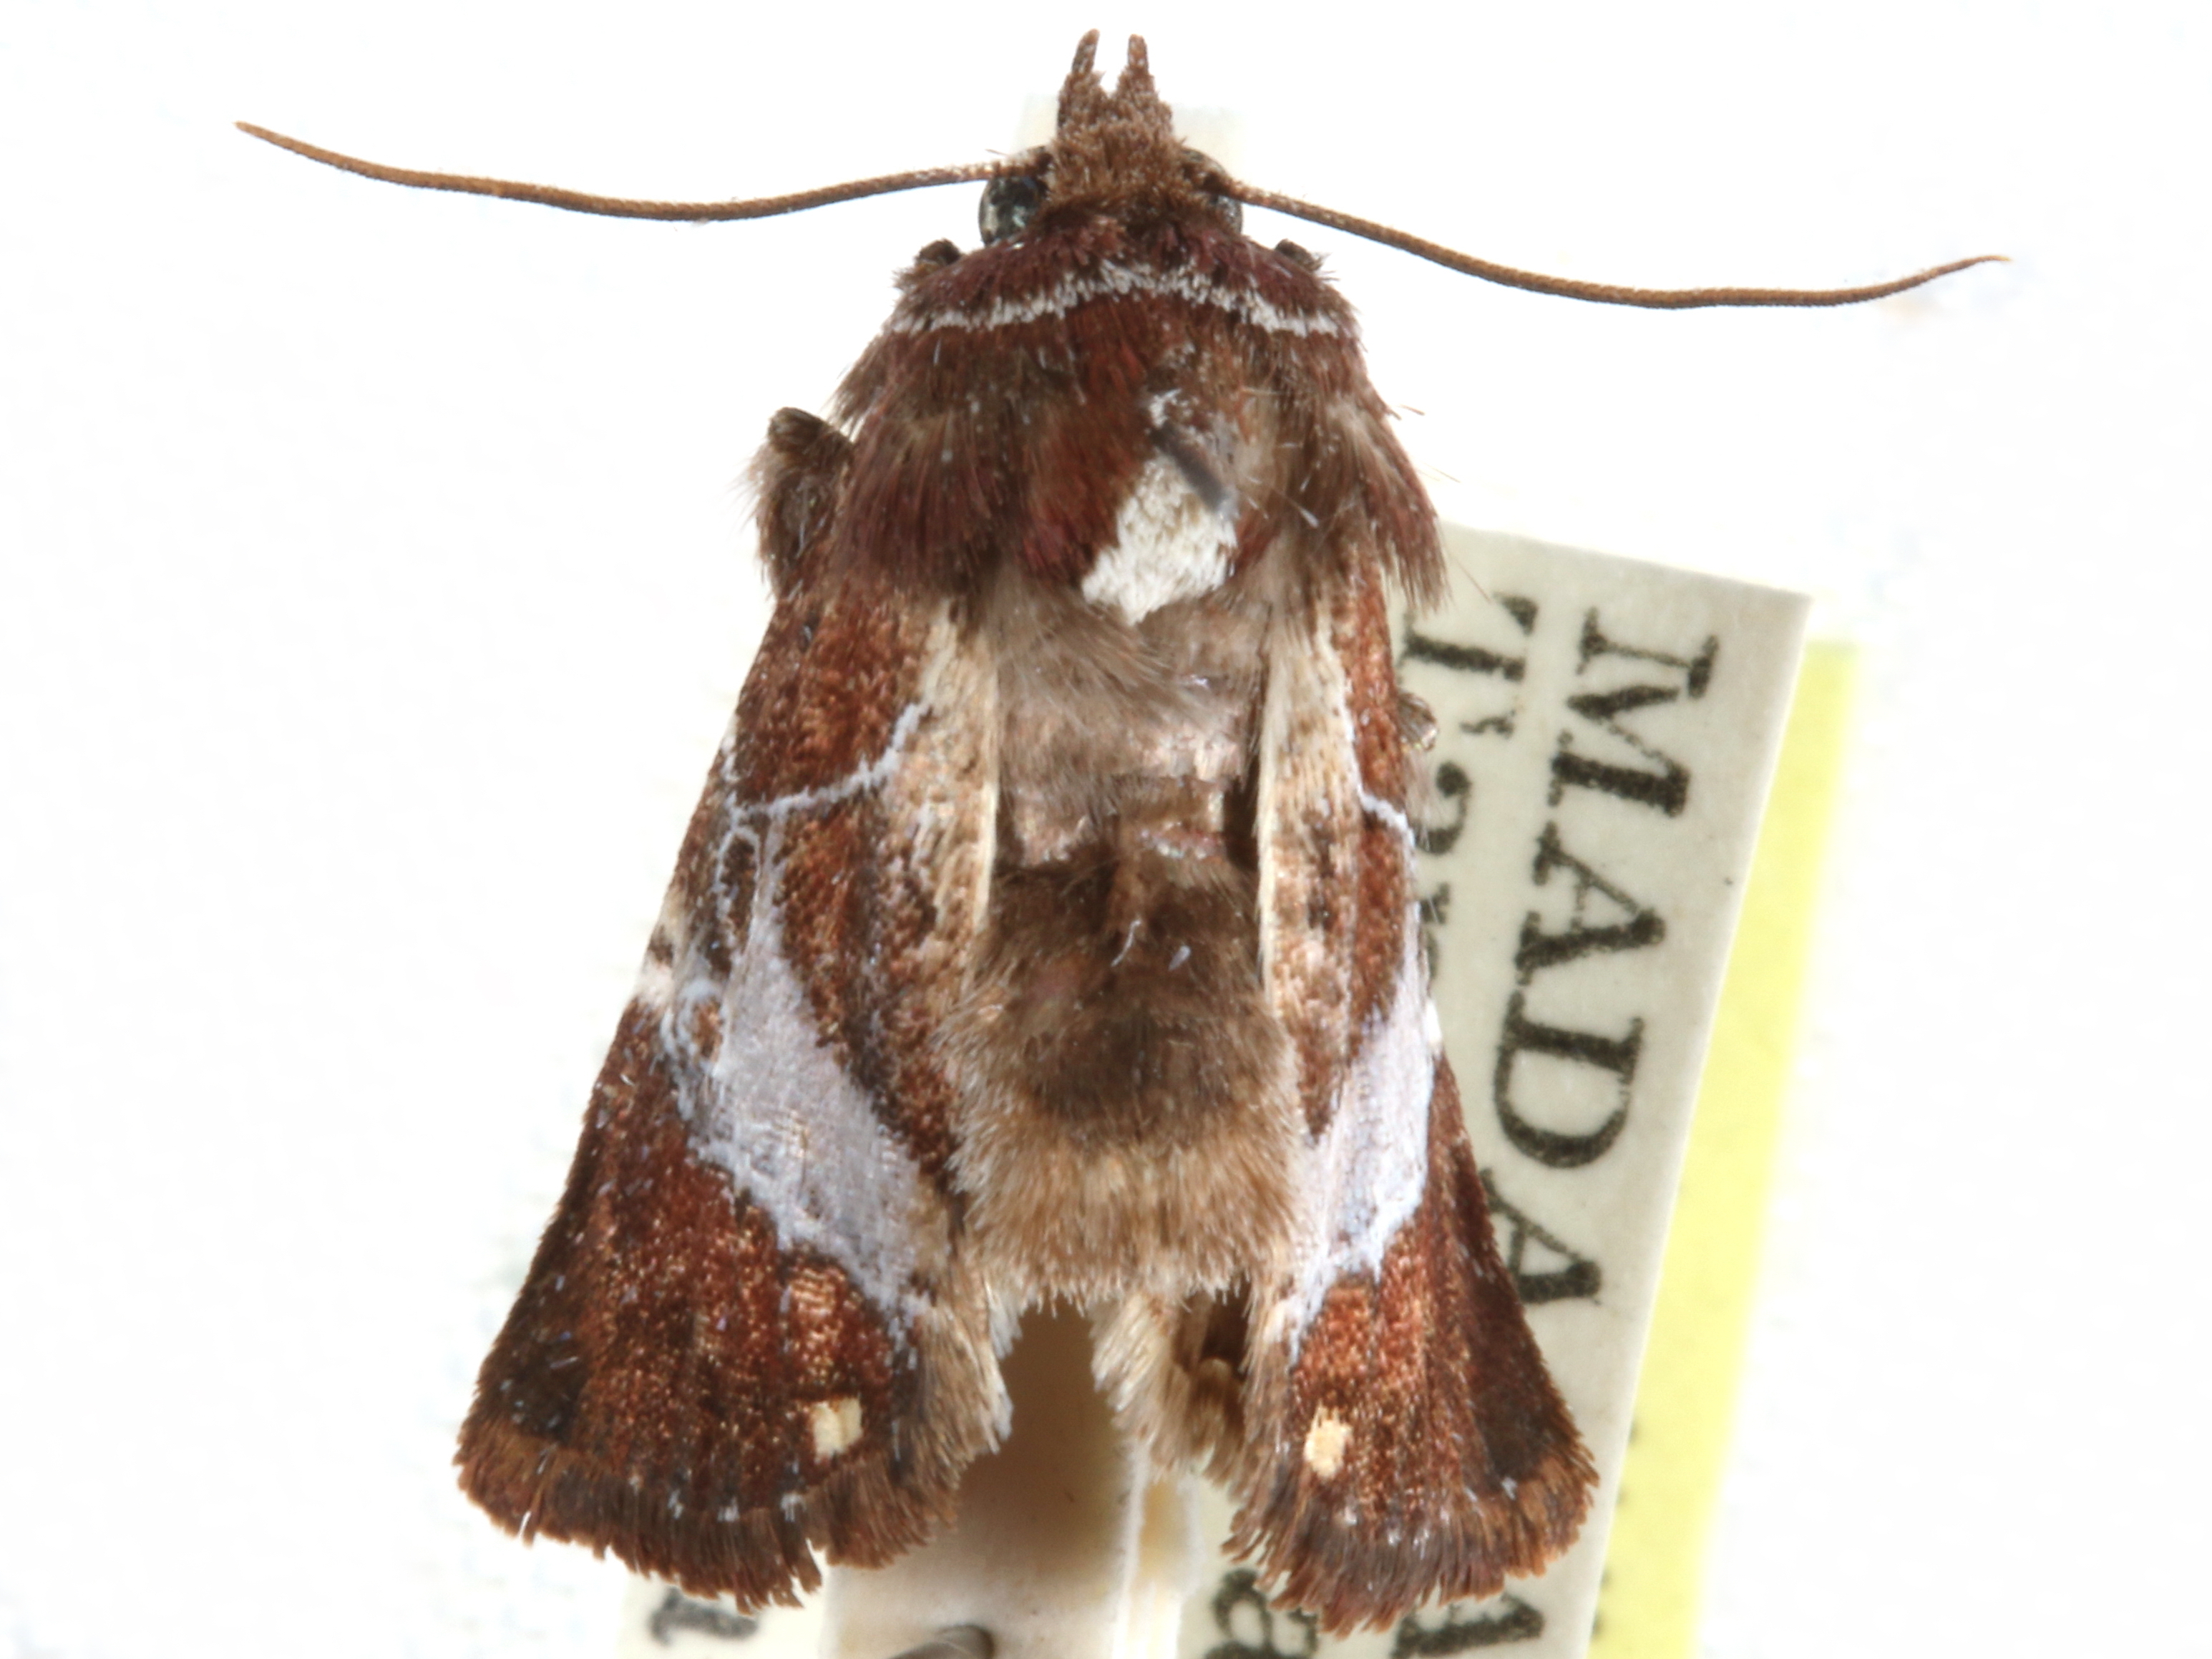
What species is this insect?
Elyptron cinctum
